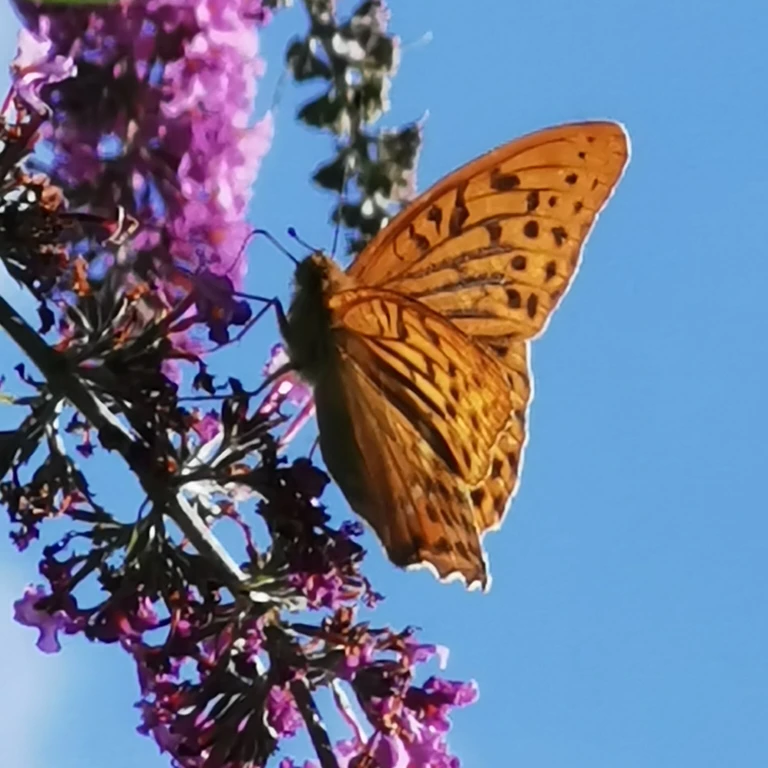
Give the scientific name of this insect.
Argynnis paphia
